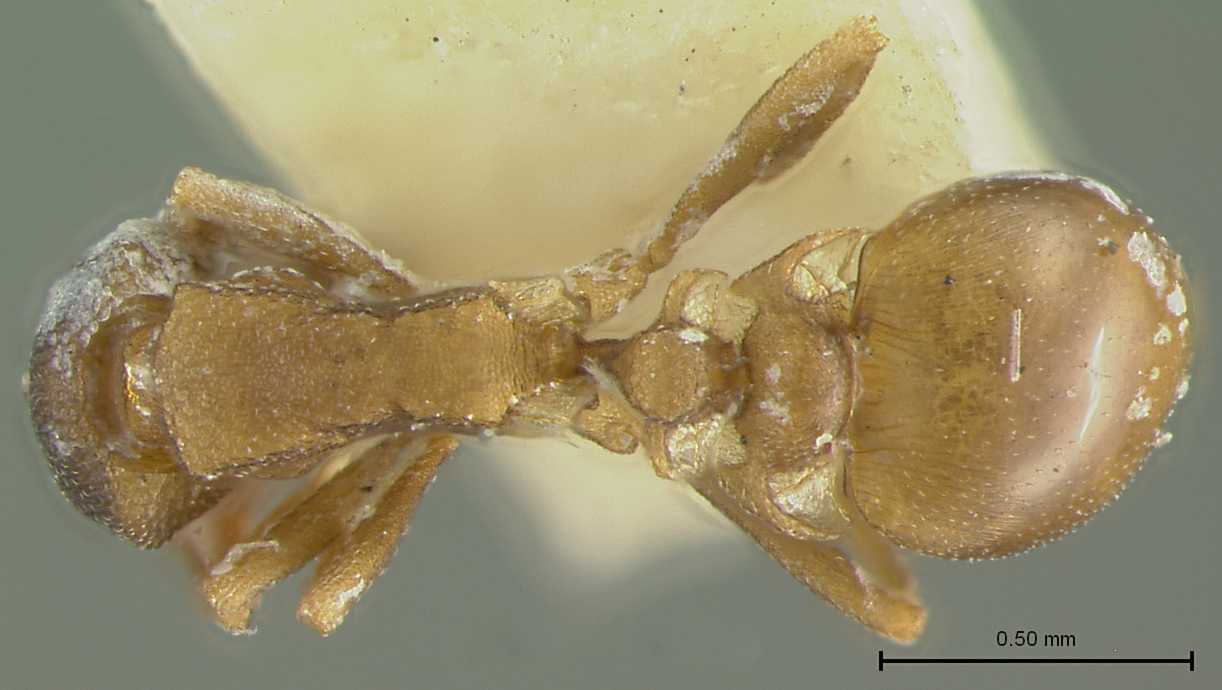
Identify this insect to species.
Epopostruma alinodis
